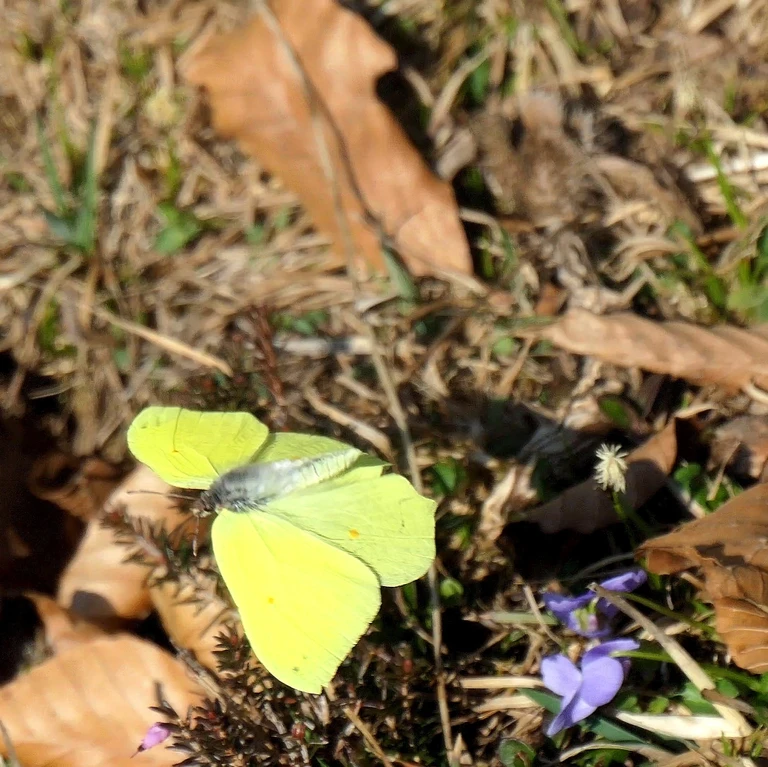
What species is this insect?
Gonepteryx rhamni
